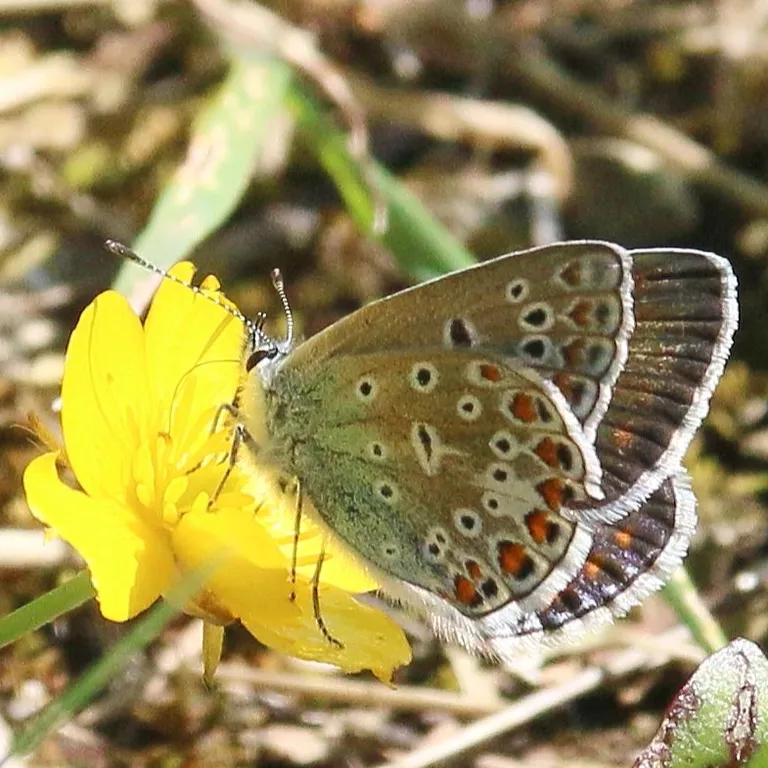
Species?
Polyommatus icarus
